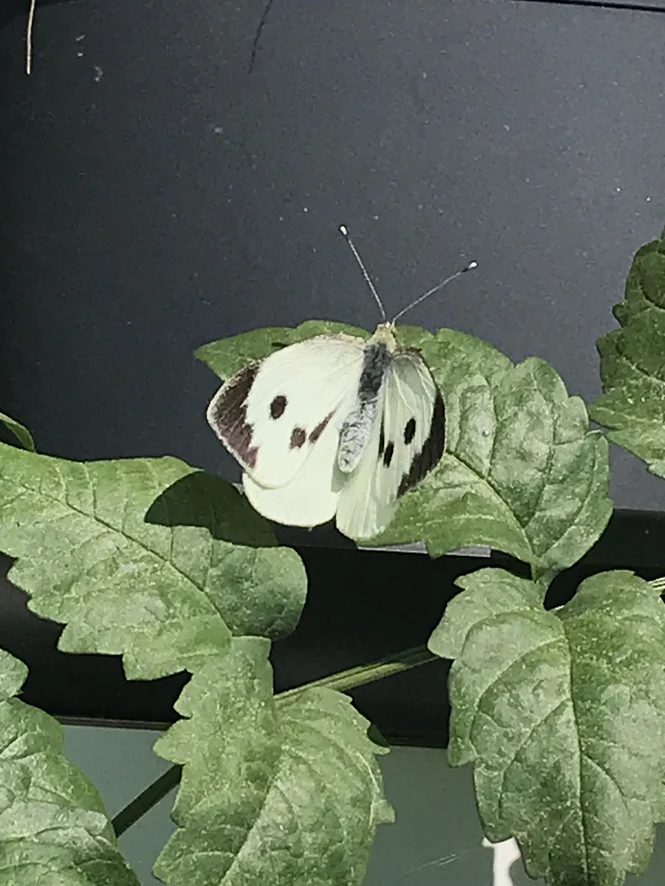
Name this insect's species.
Pieris brassicae
